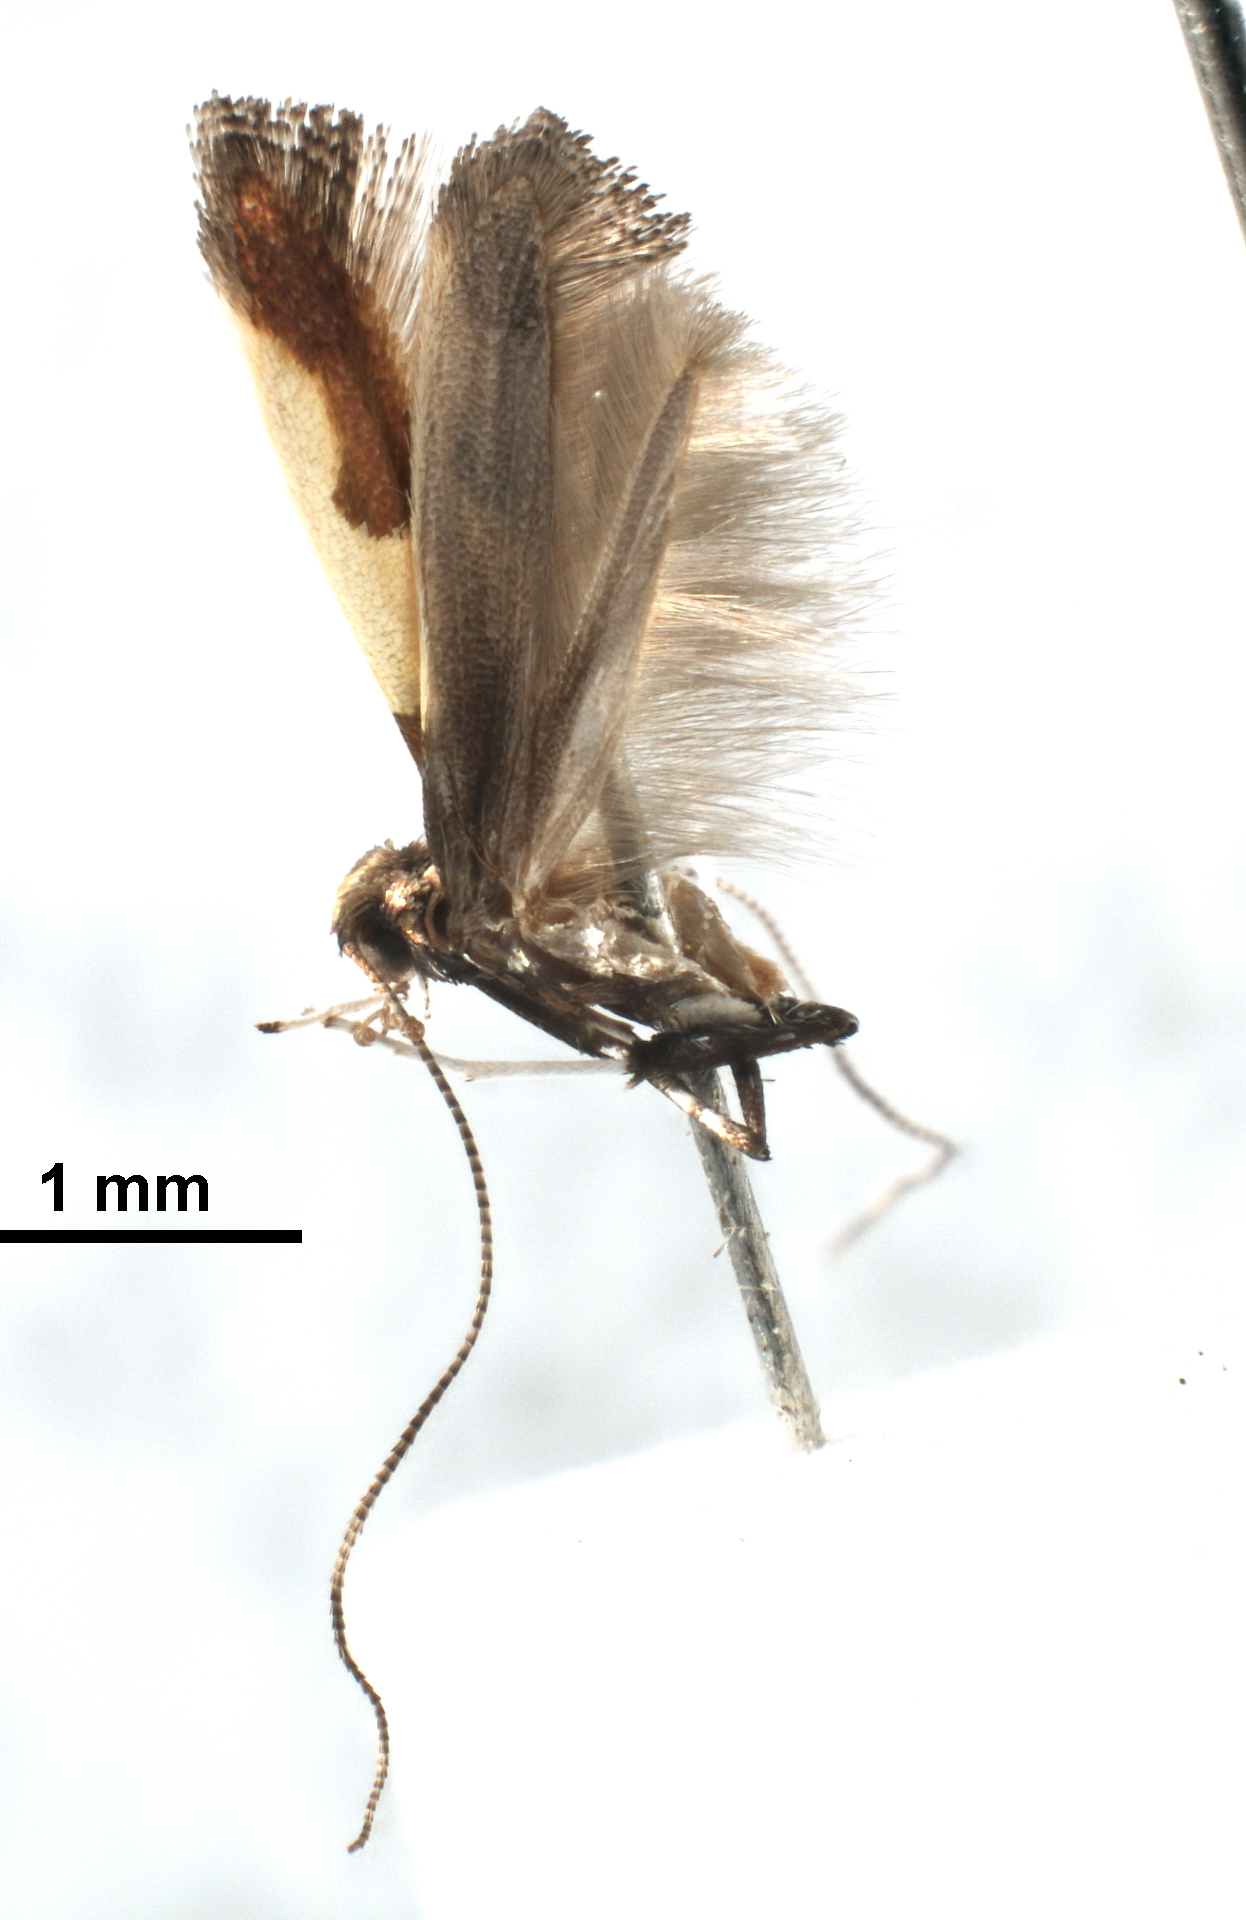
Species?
Caloptilia porphyretica
